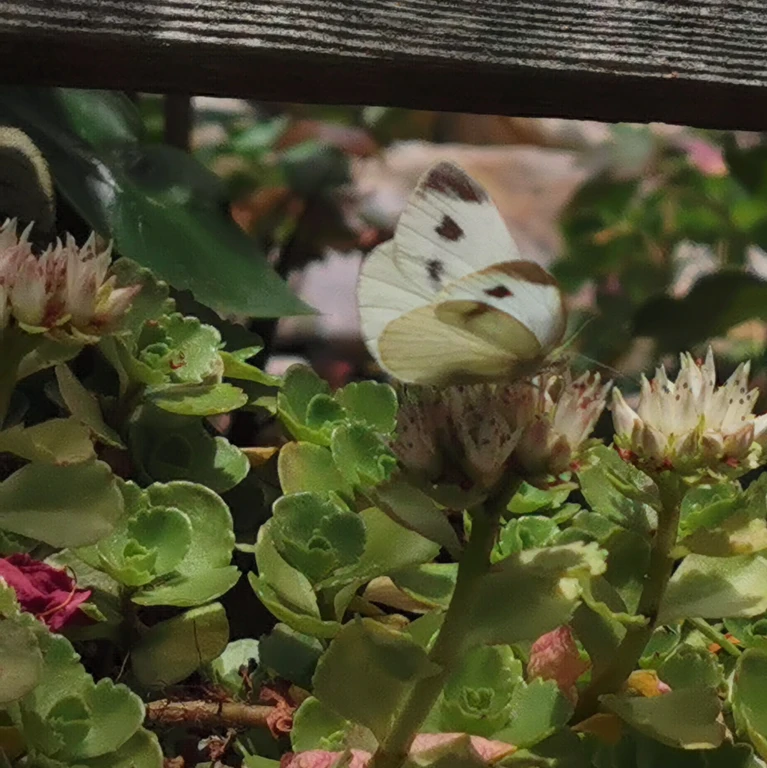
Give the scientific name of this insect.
Pieris mannii
